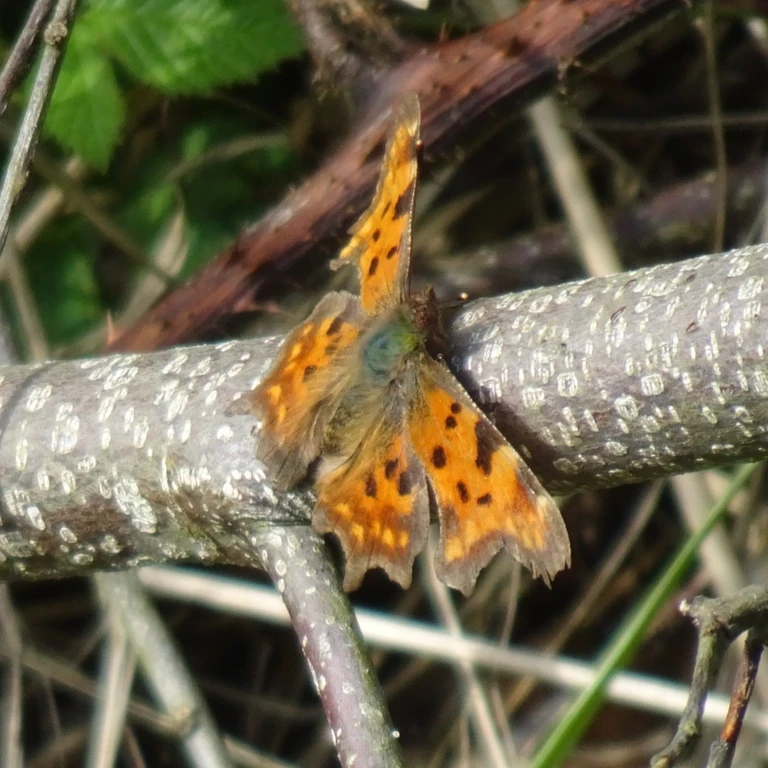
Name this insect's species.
Polygonia c-album
